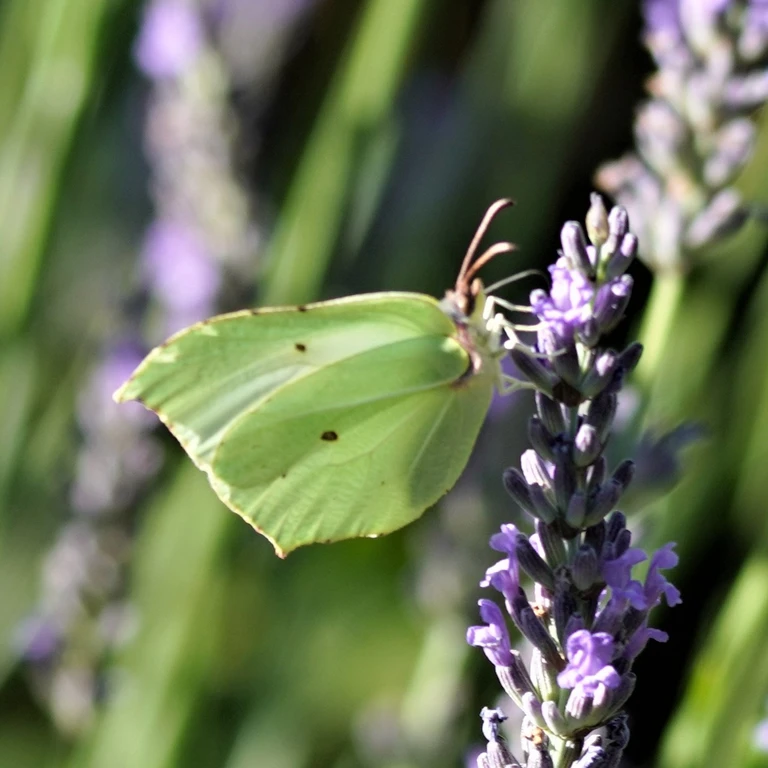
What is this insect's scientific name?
Gonepteryx rhamni
